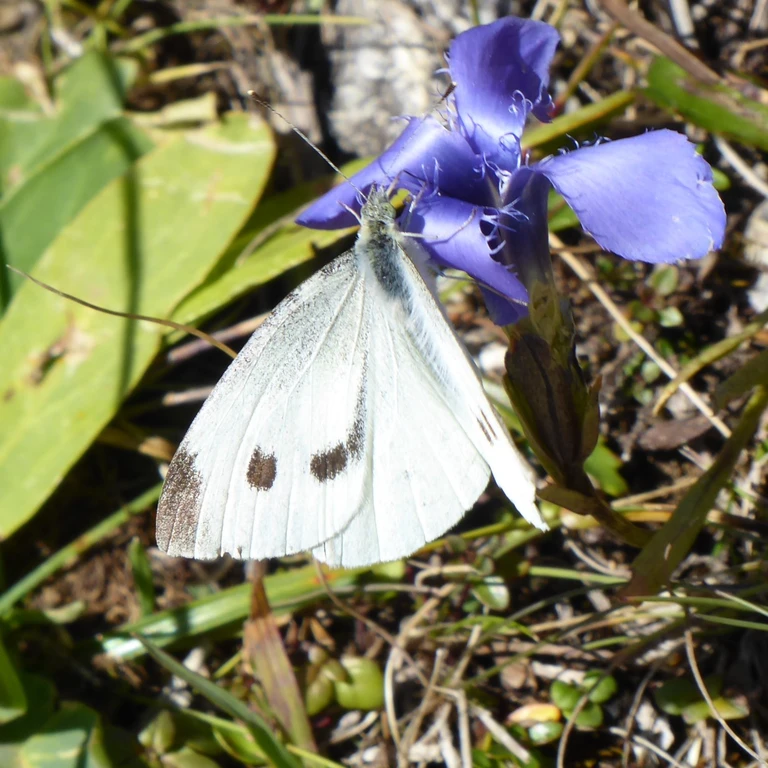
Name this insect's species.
Pieris rapae
